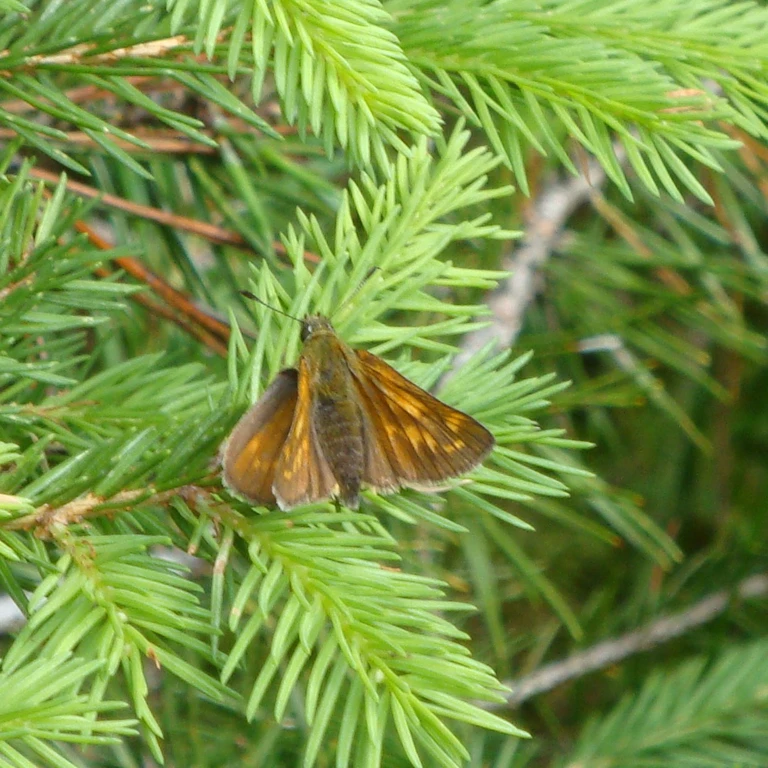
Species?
Ochlodes sylvanus (also Ochlodes venata)
